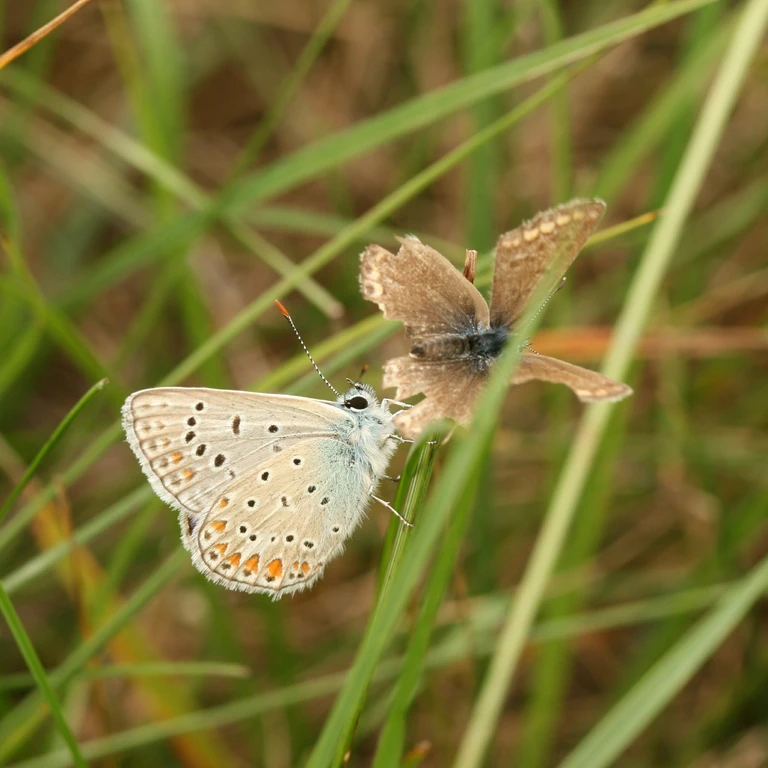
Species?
Polyommatus icarus
